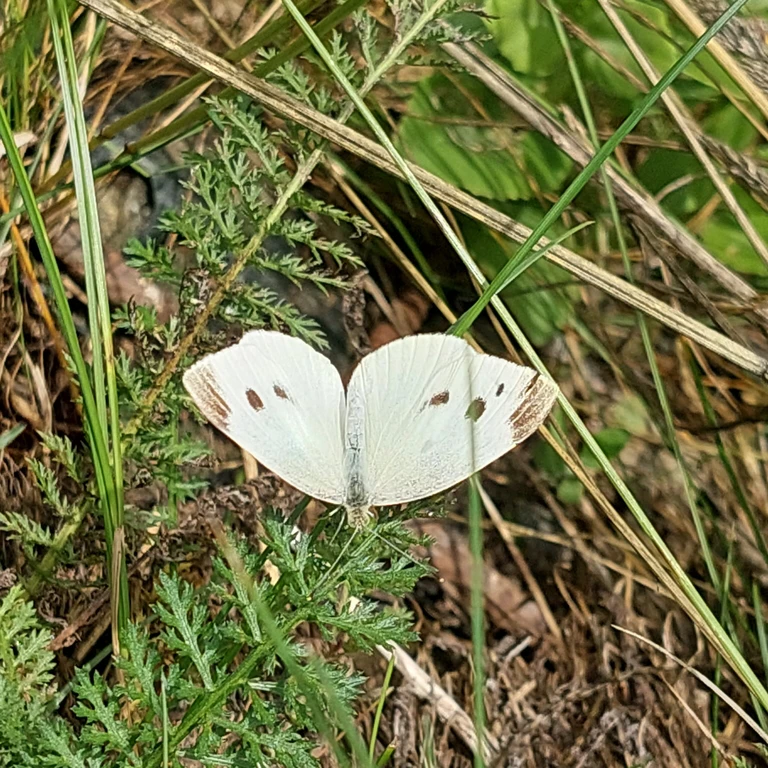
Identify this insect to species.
Pieris rapae
